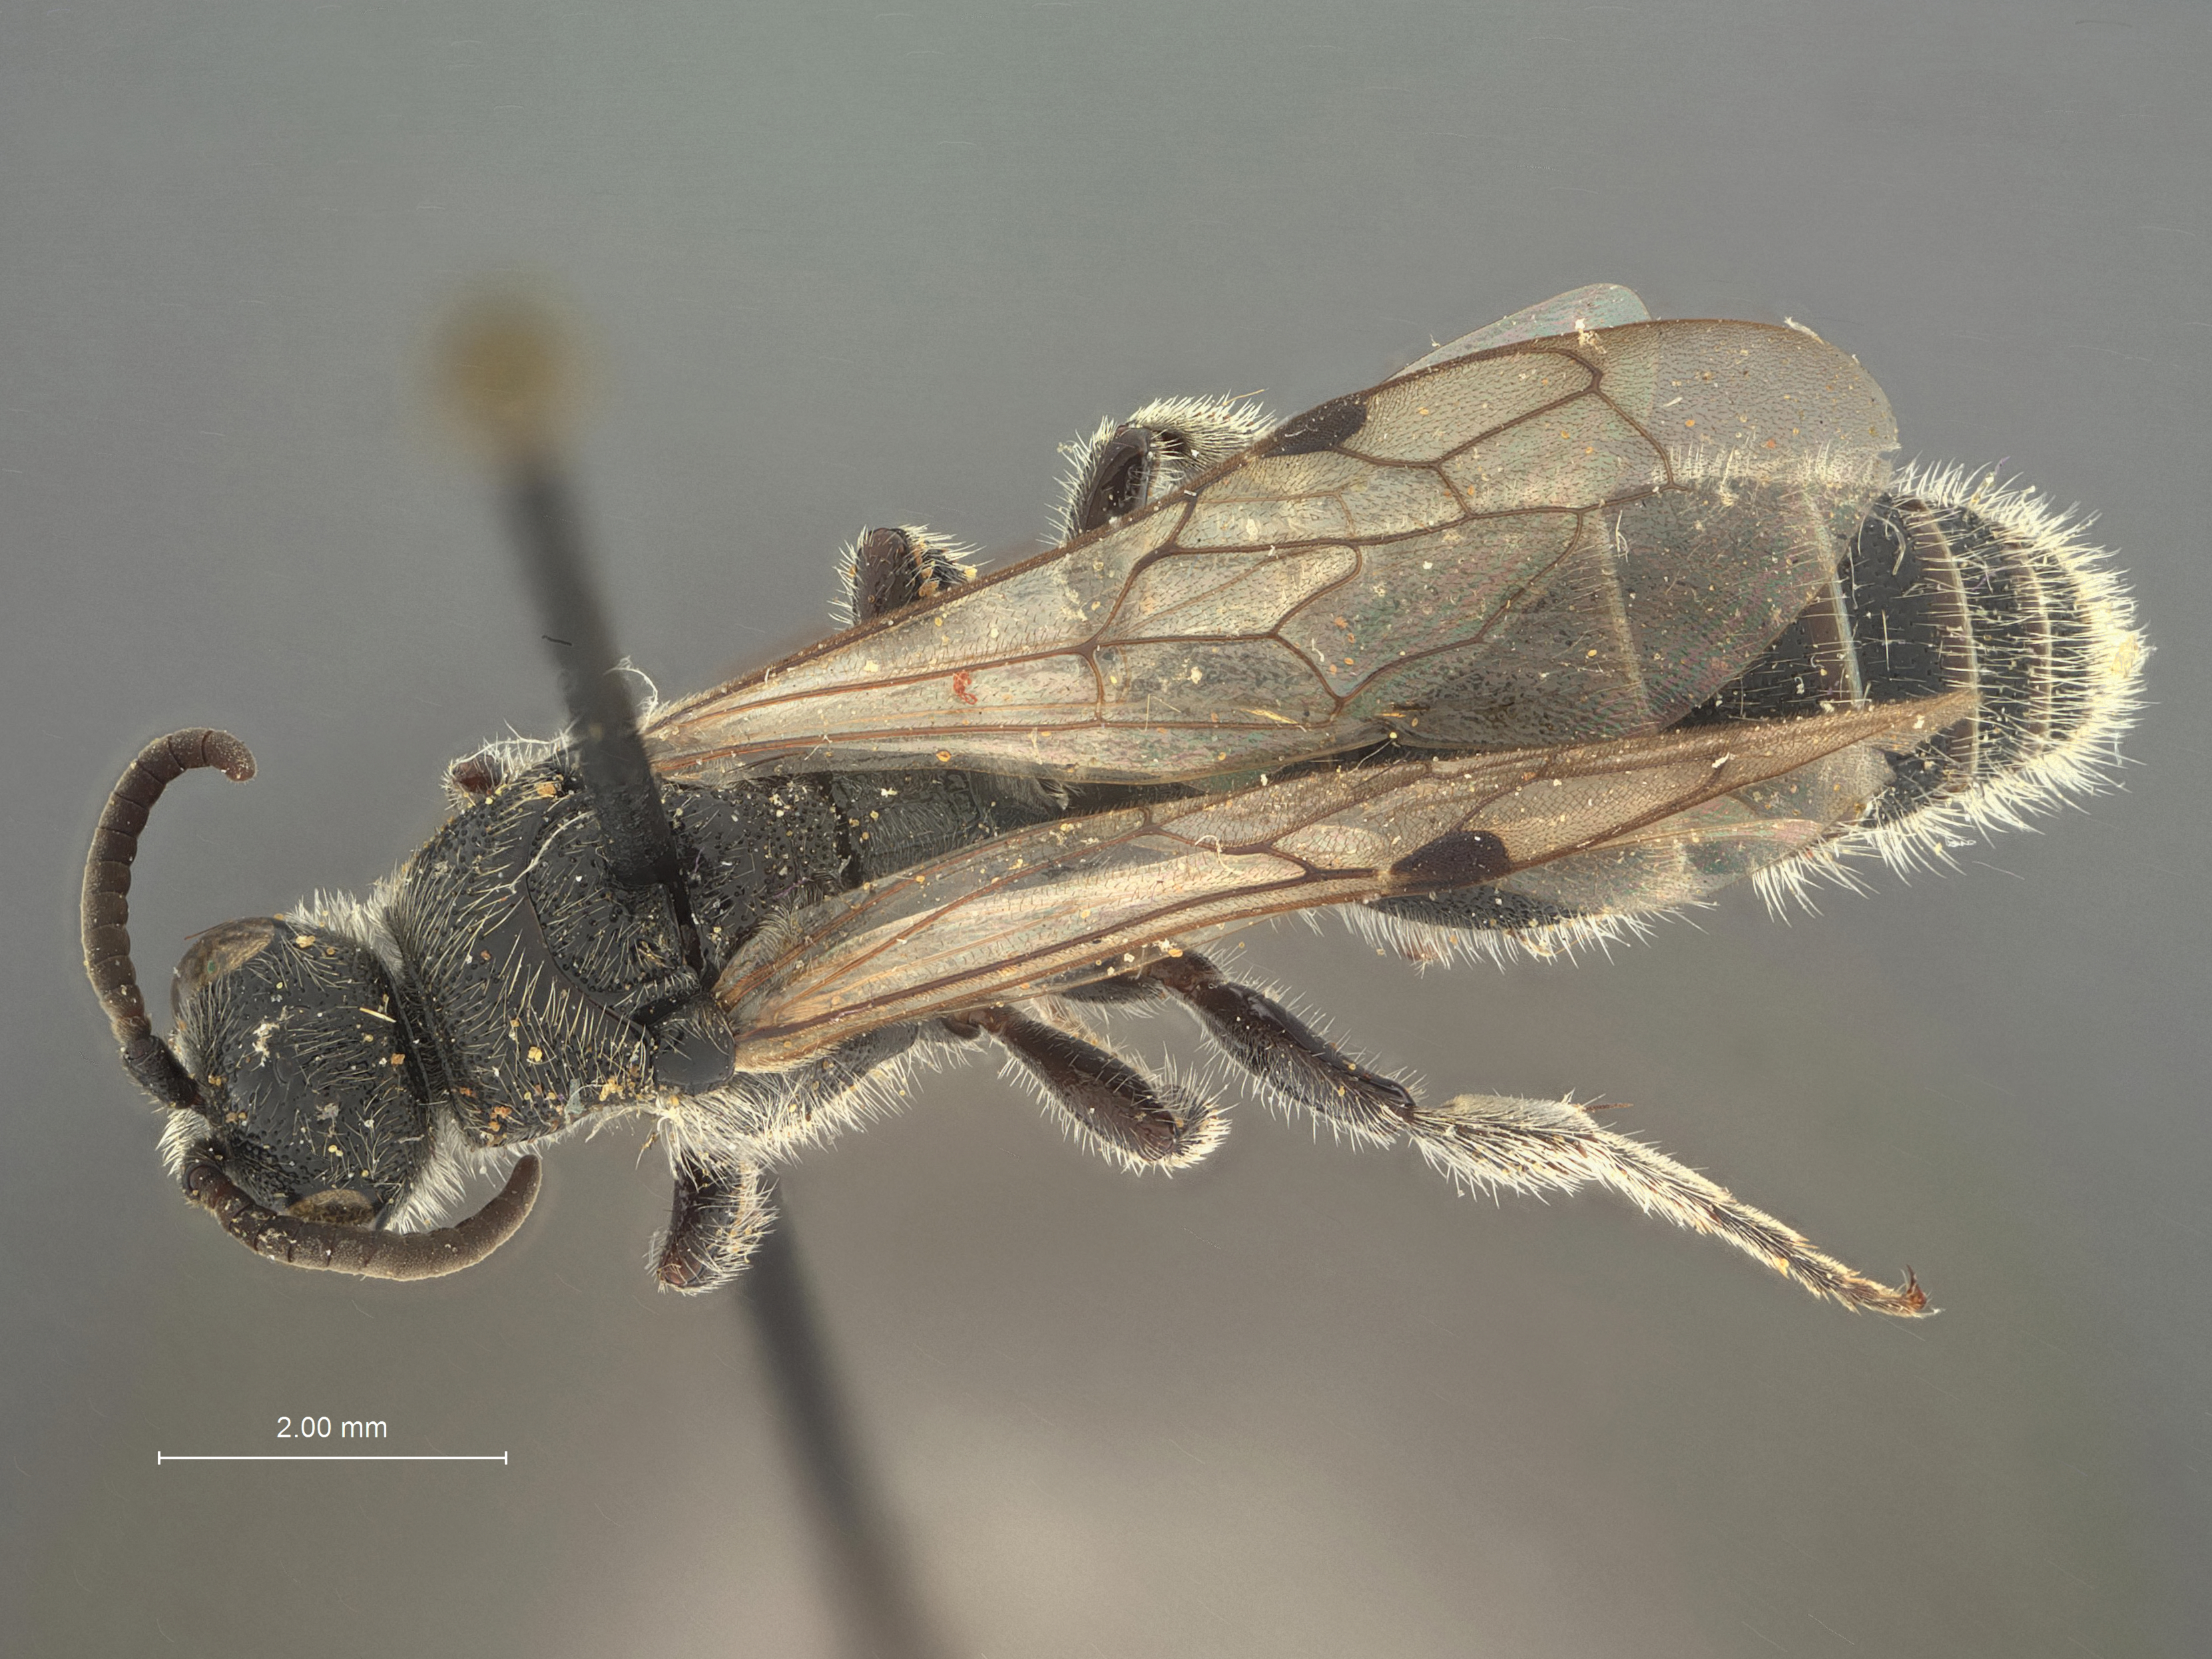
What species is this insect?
Neotiphia carinata
